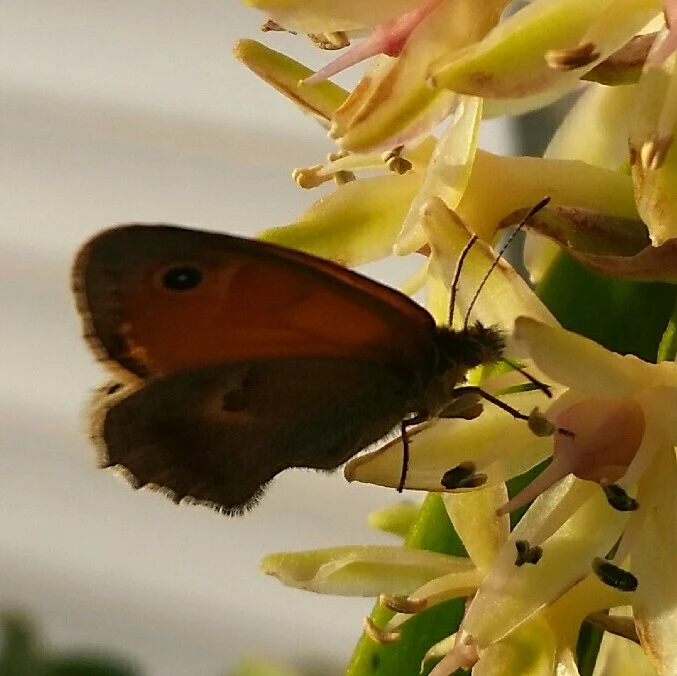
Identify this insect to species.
Coenonympha pamphilus
